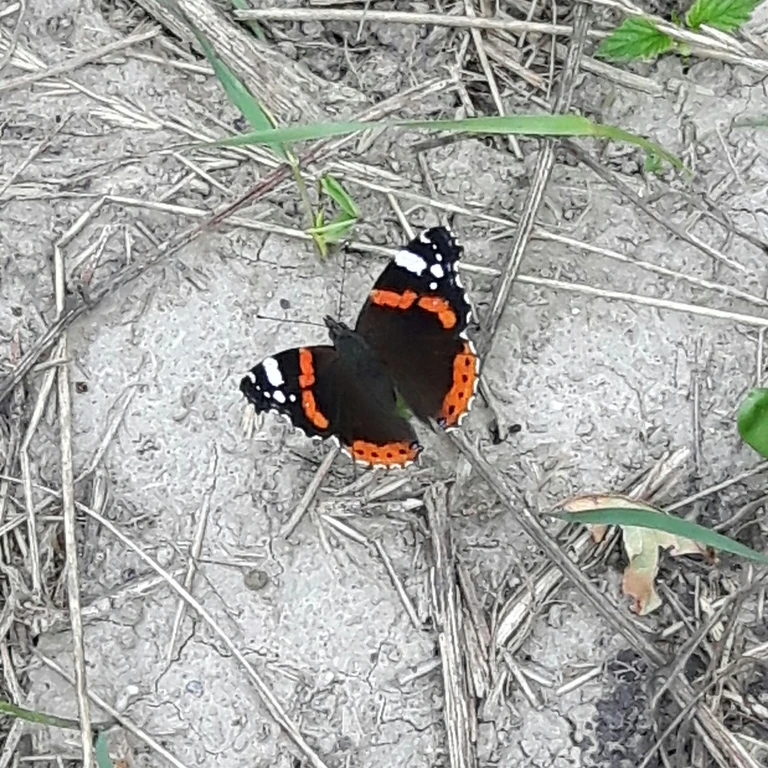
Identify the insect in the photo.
Vanessa atalanta
